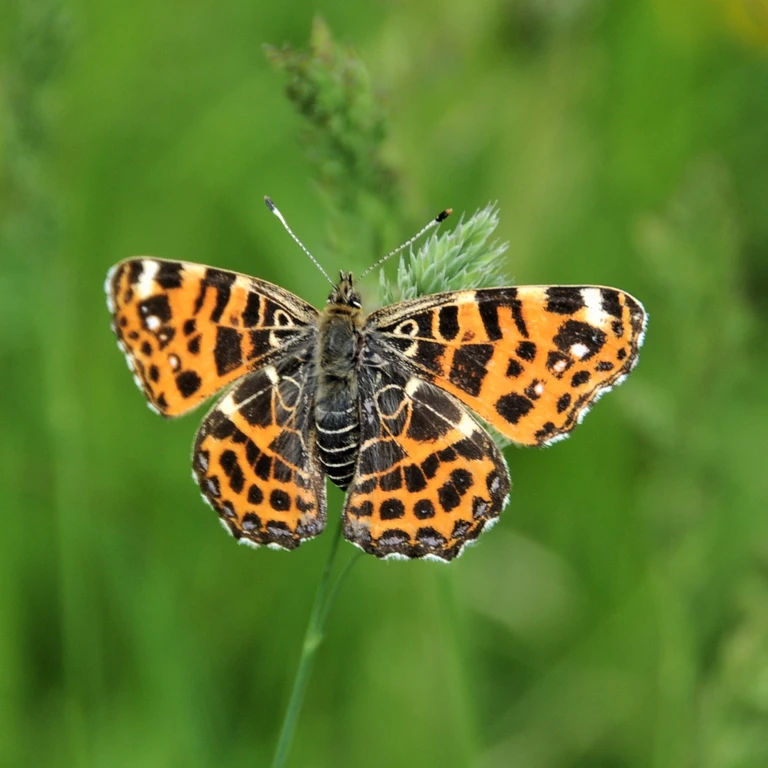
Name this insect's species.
Araschnia levana
